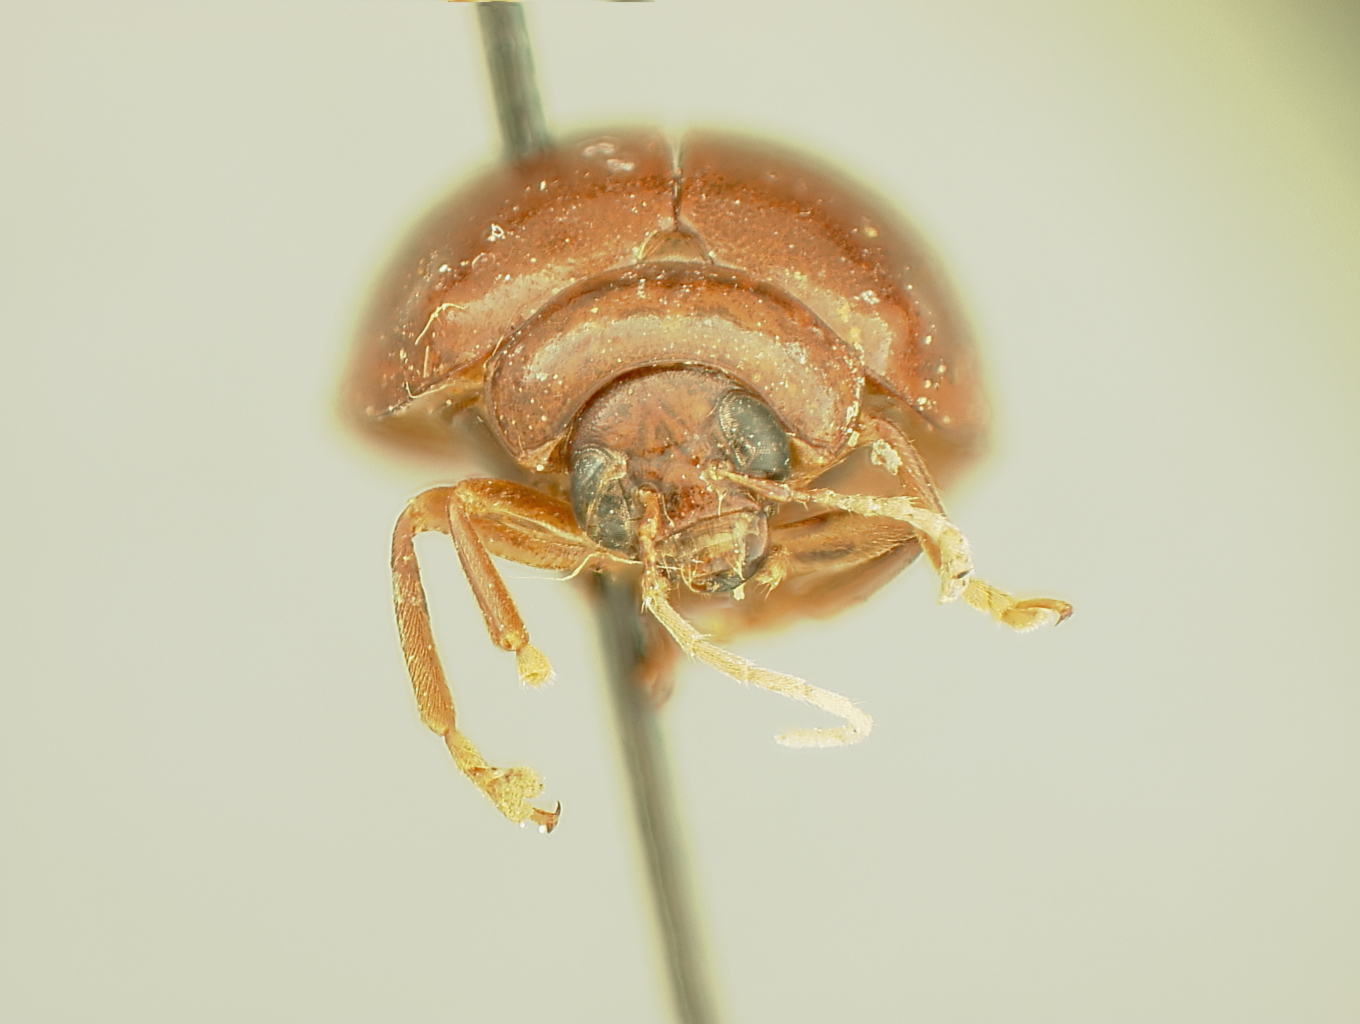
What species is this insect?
Acrocrypta gracilicornis
